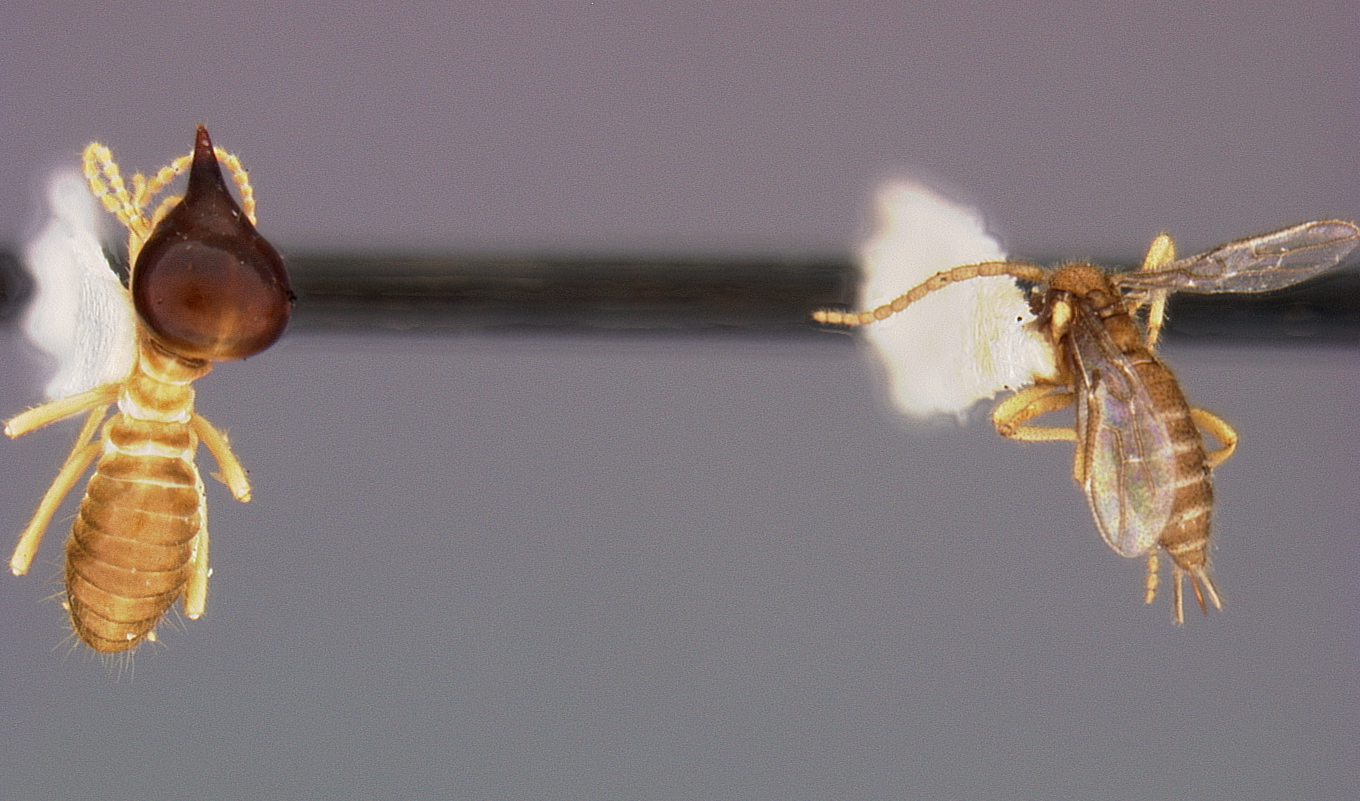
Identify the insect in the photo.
Ypsistocerus vestigialis
